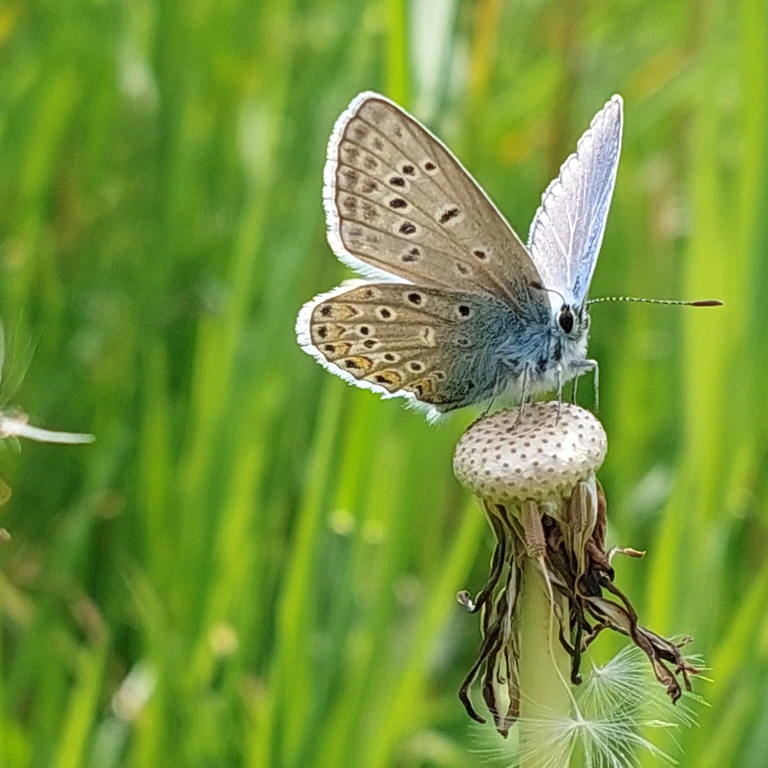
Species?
Polyommatus icarus
